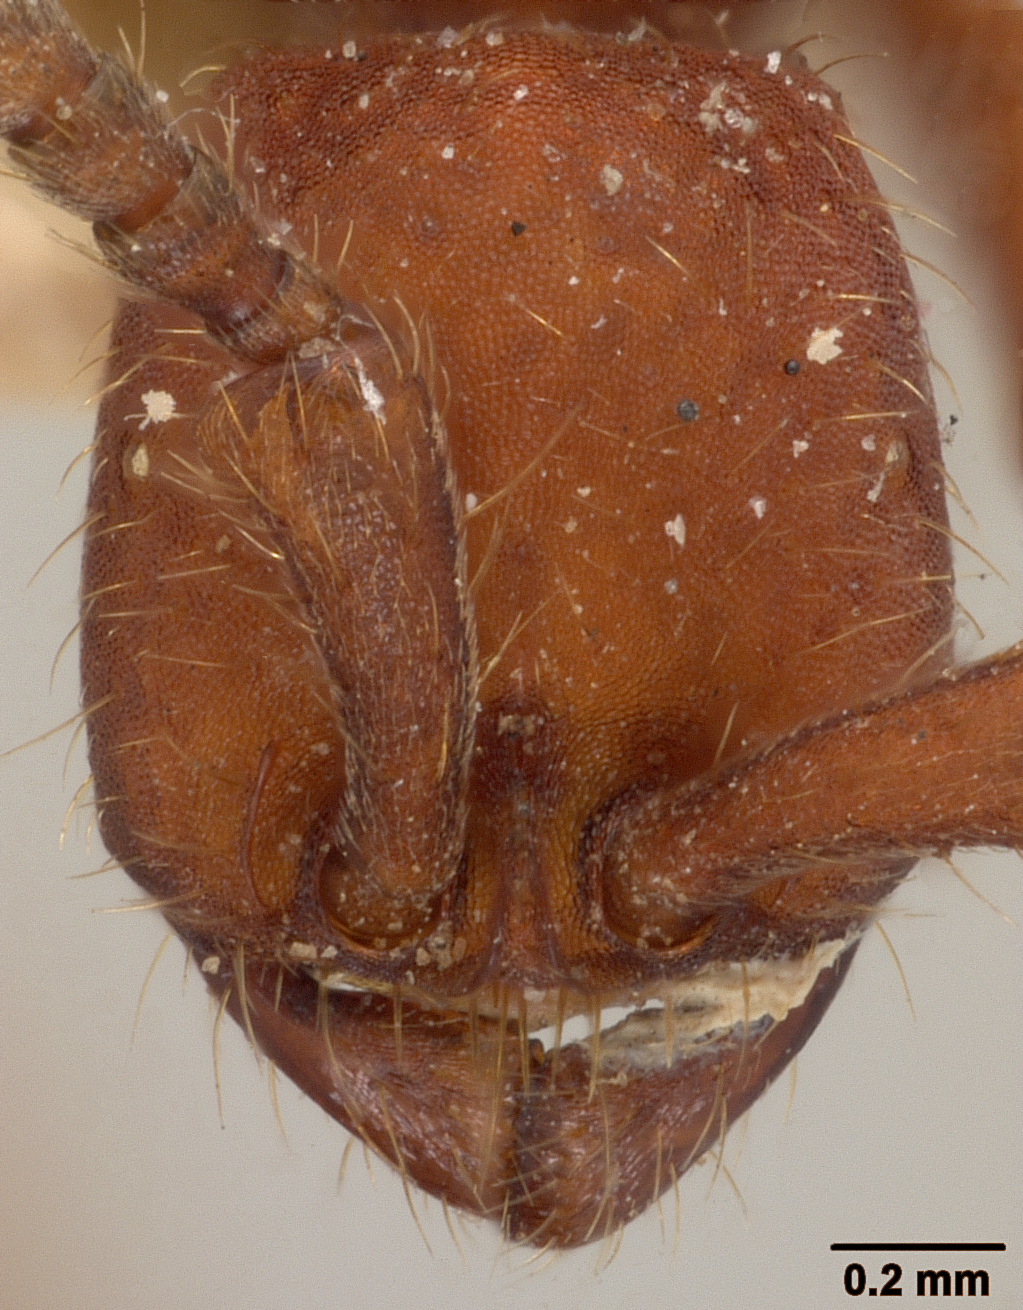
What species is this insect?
Eciton crassicorne
